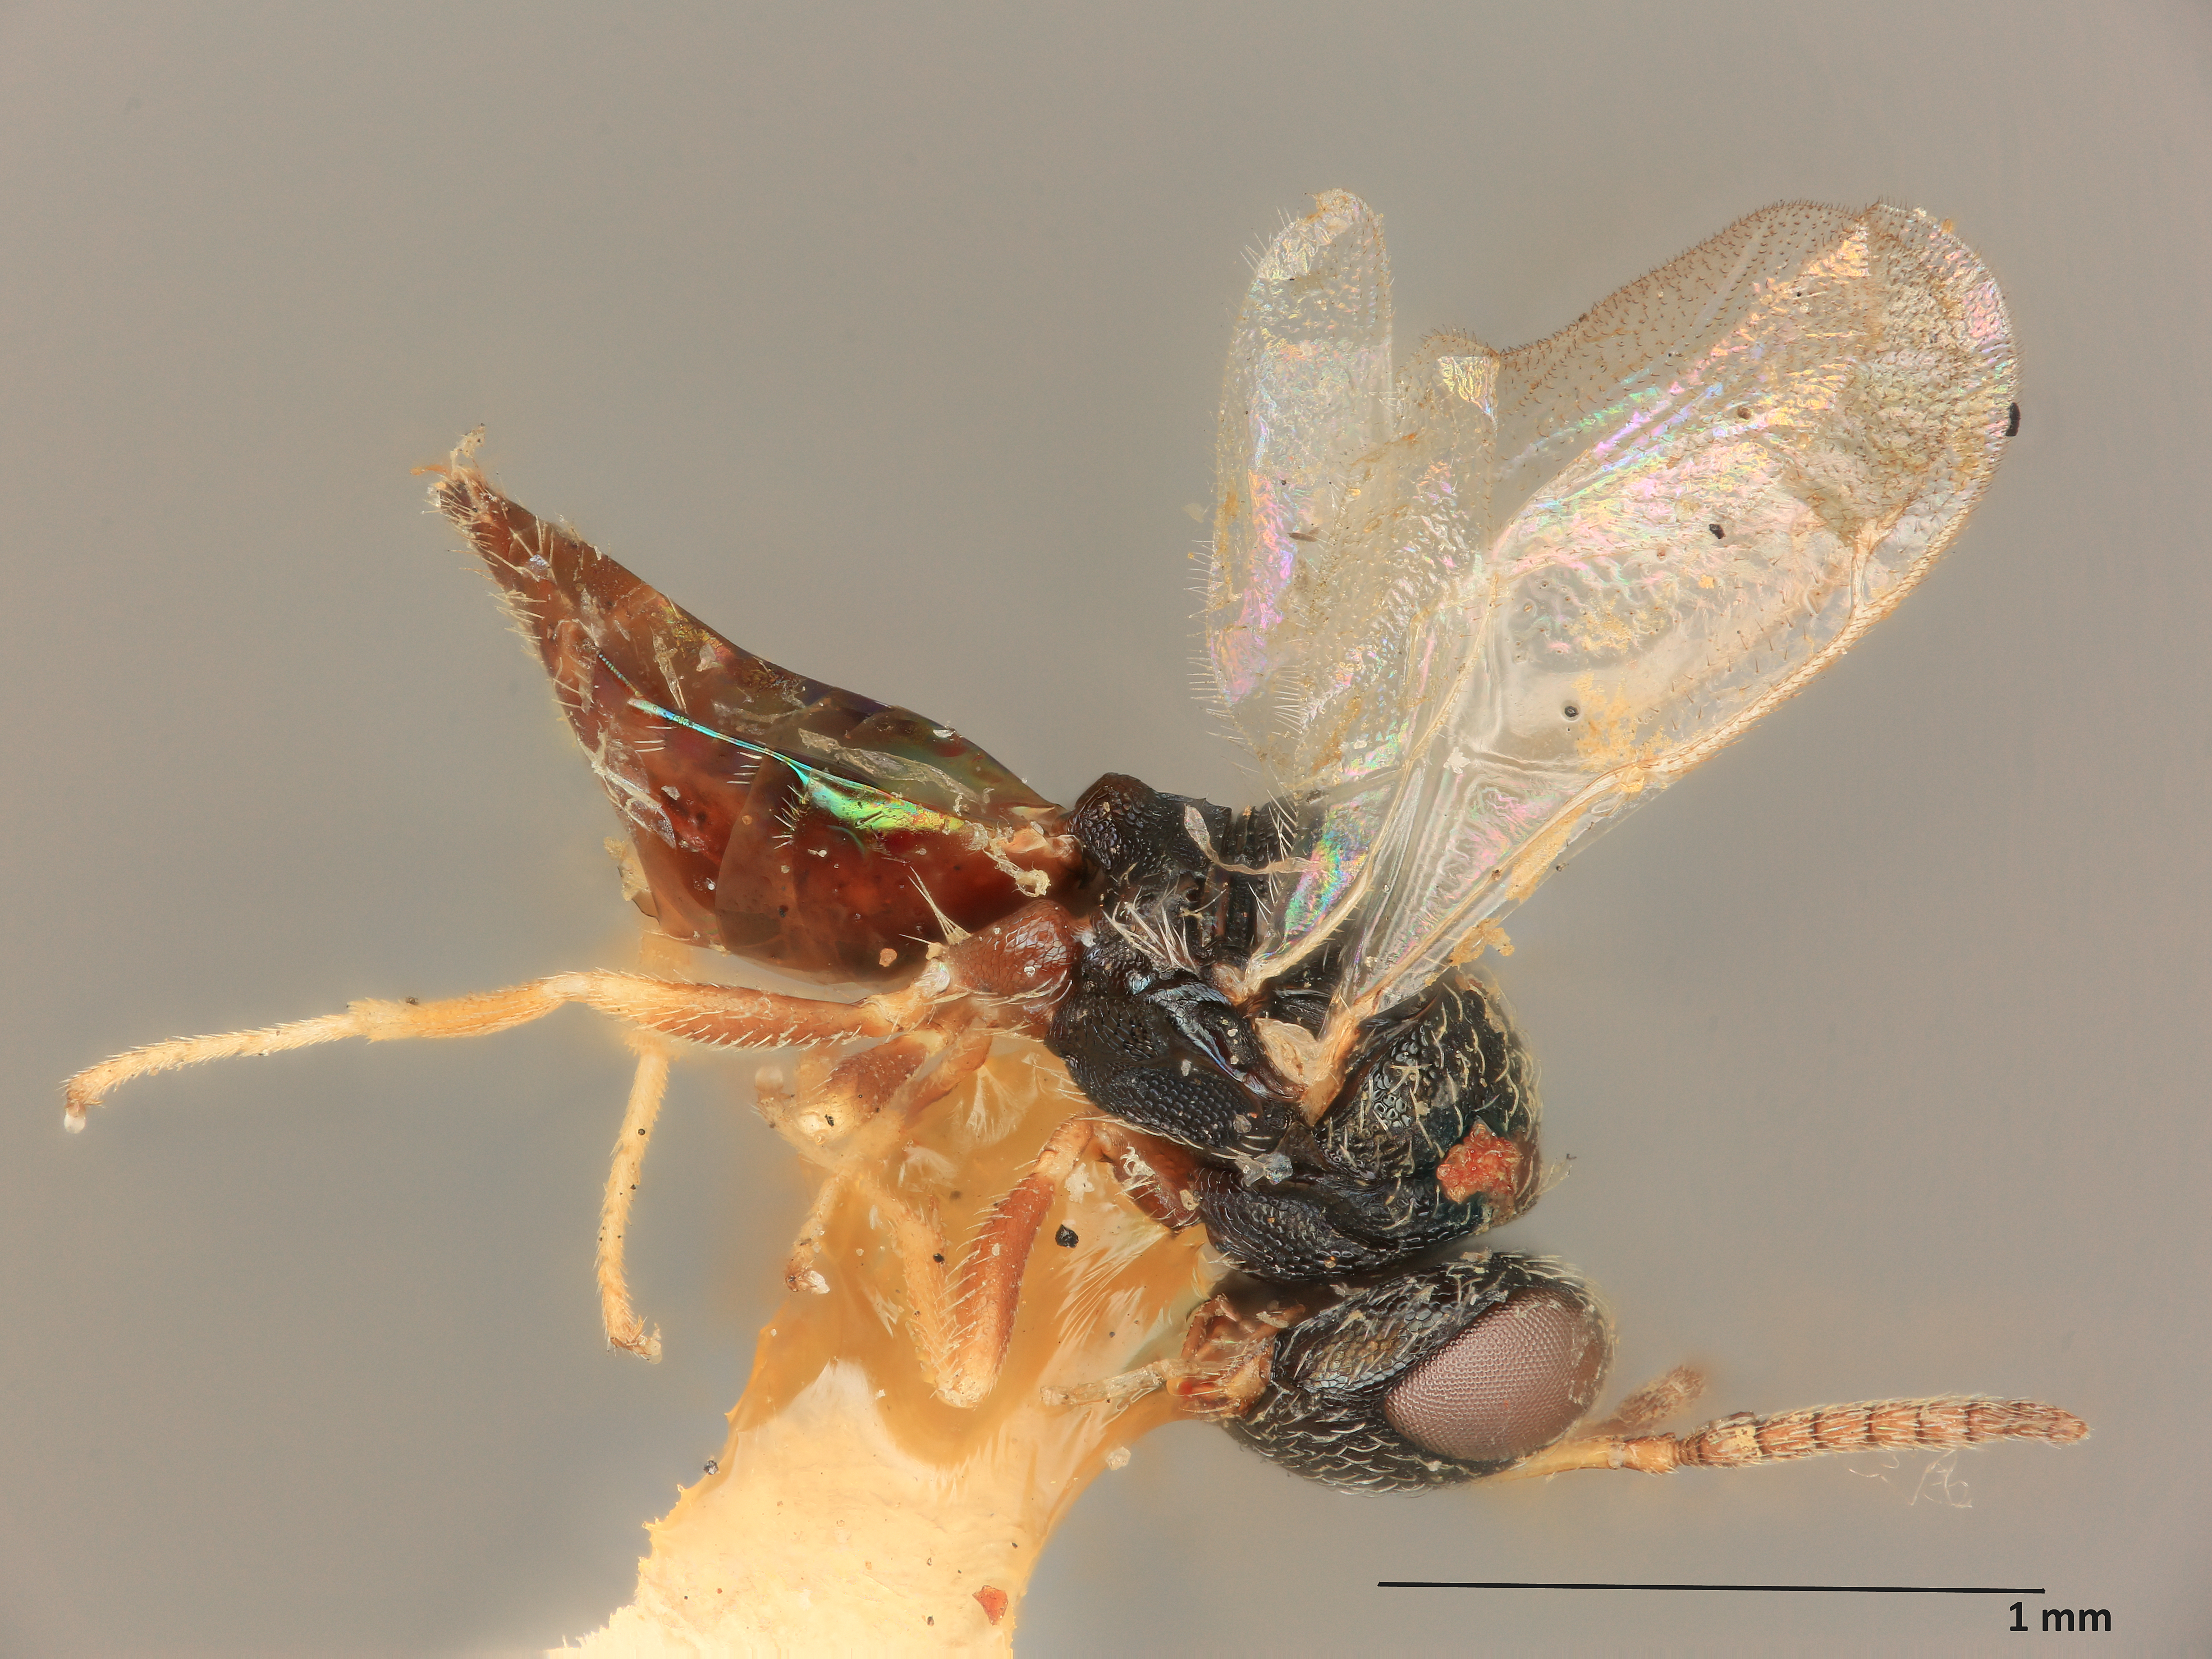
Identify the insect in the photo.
Heteroschema prima
